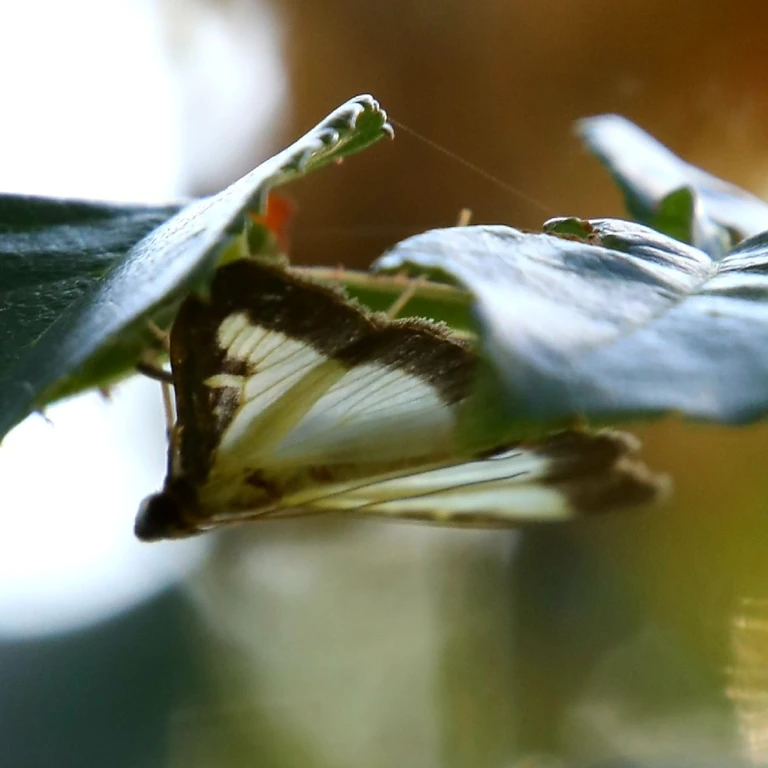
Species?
Cydalima perspectalis
